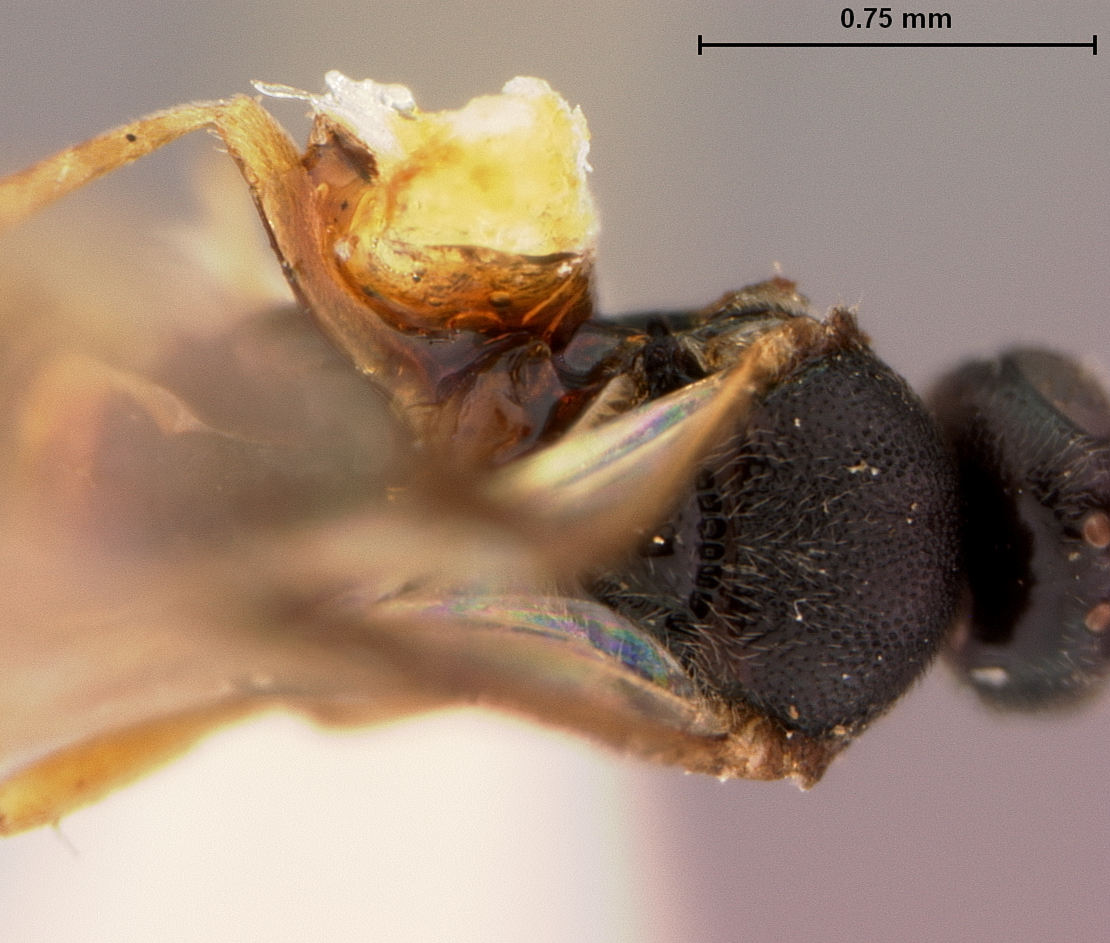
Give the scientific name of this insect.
Apanteles tiracholae
